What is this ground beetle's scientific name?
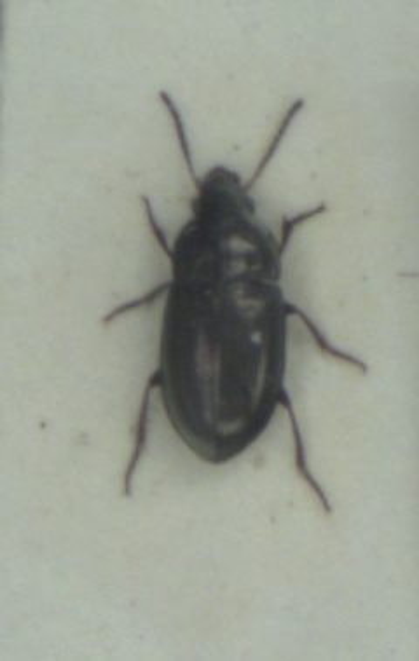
Amara tibialis
